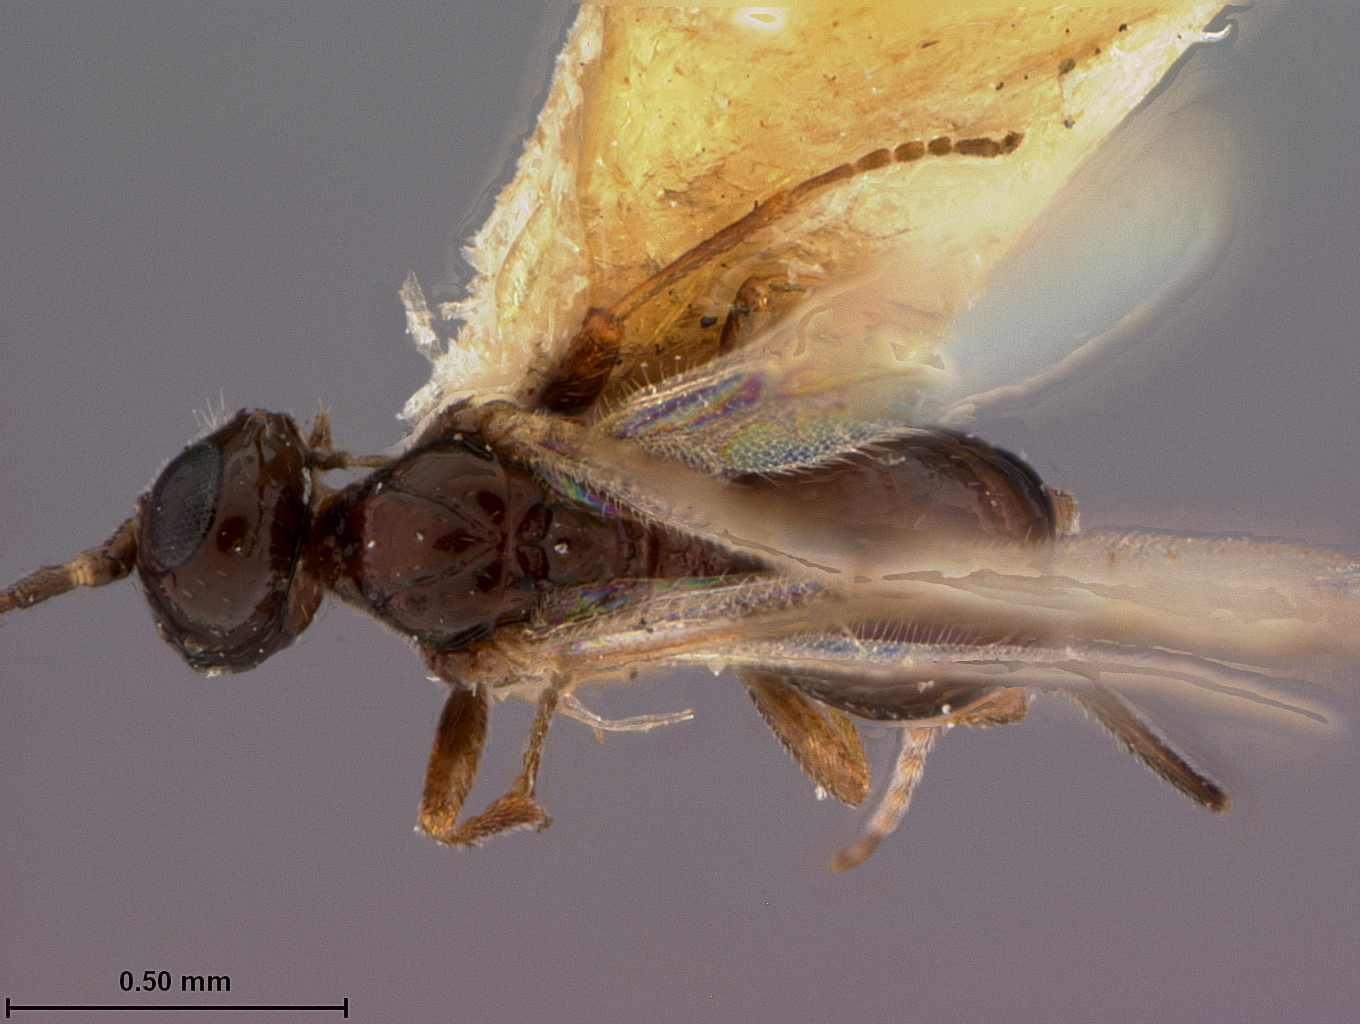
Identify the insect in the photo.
Triaspis matercula
